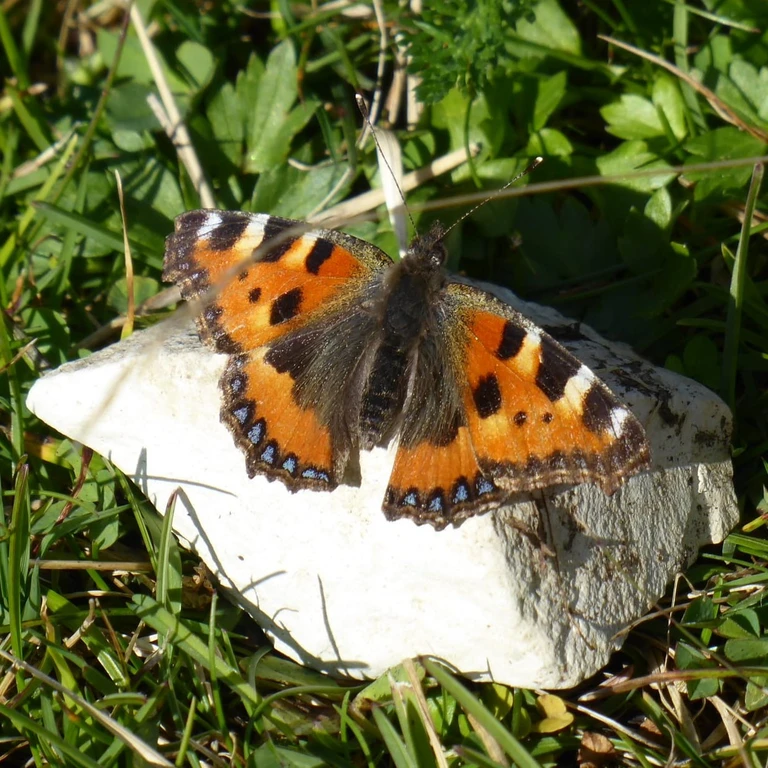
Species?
Aglais urticae
